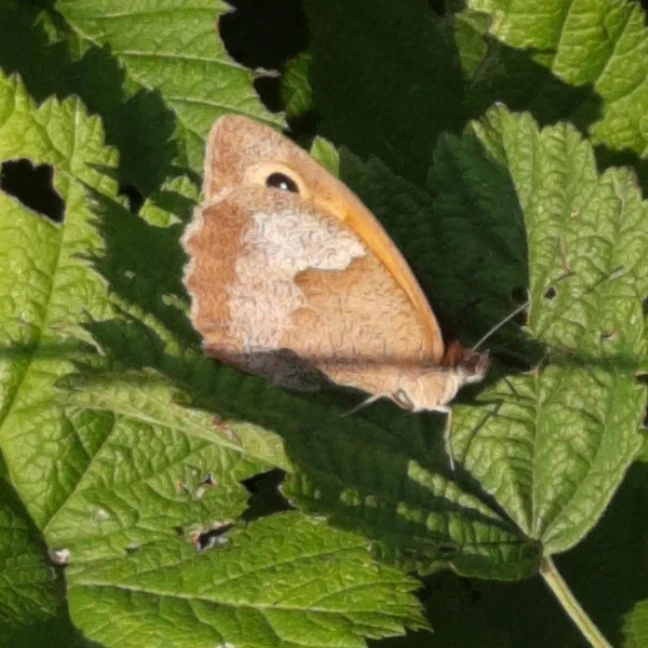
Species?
Maniola jurtina
